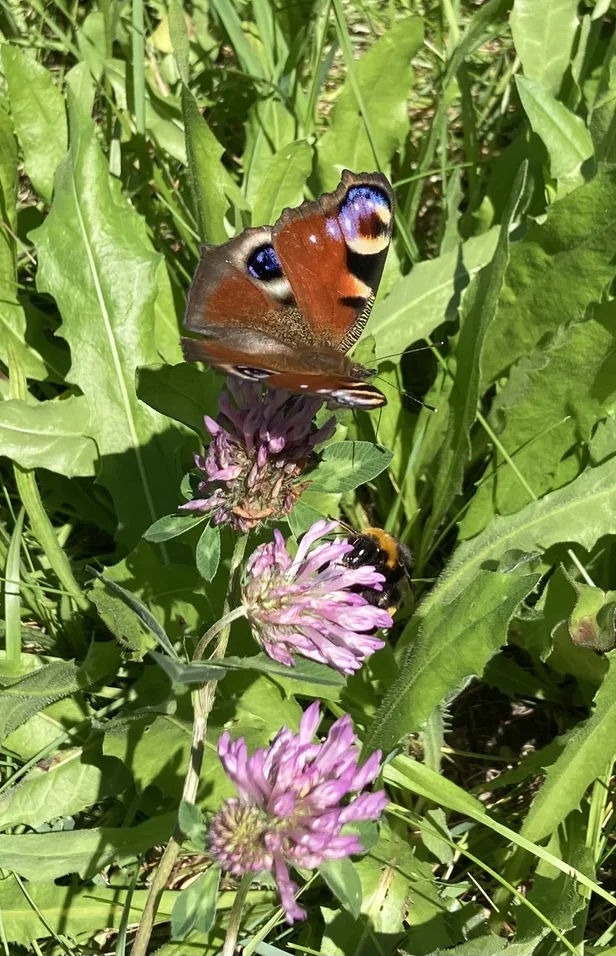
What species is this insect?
Aglais io
